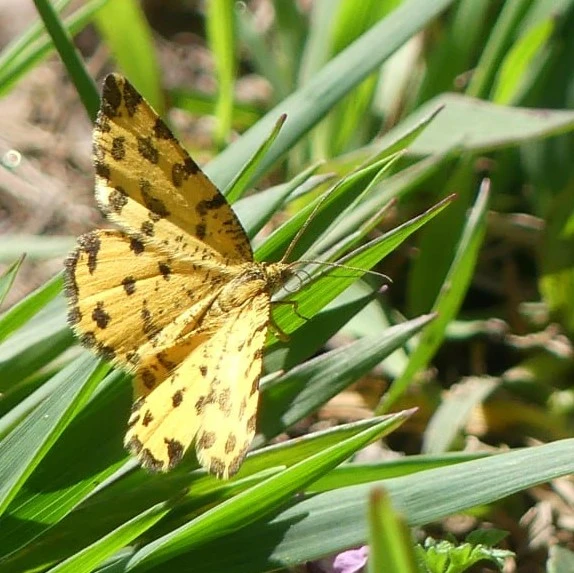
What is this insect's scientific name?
Pseudopanthera macularia
